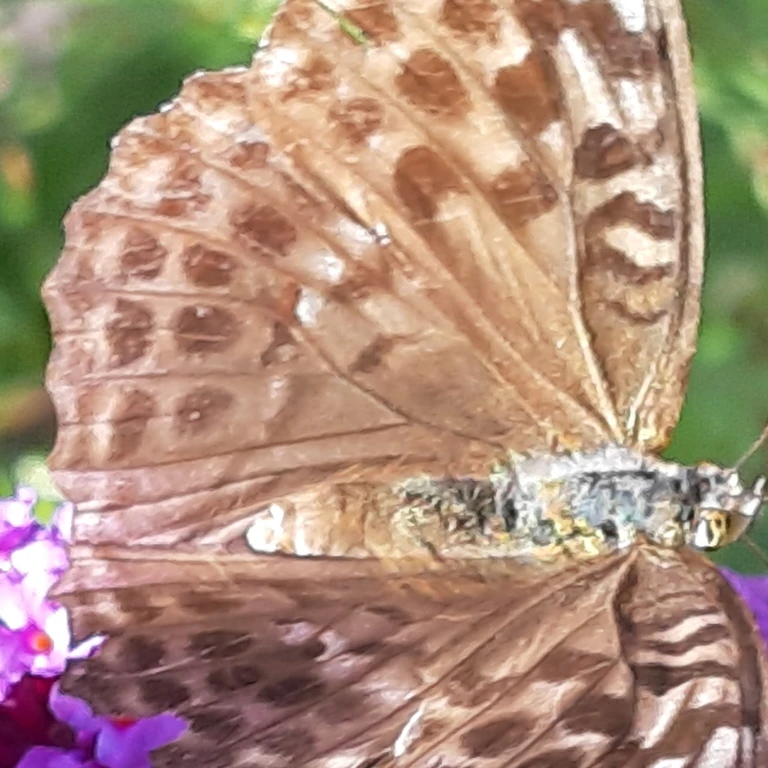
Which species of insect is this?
Argynnis paphia
